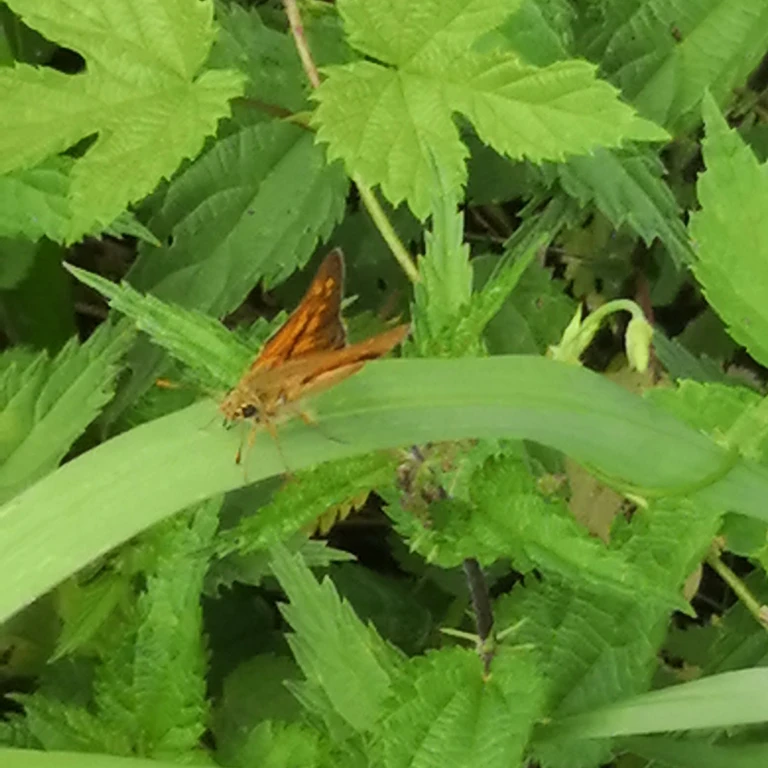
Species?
Ochlodes sylvanus (also Ochlodes venata)
